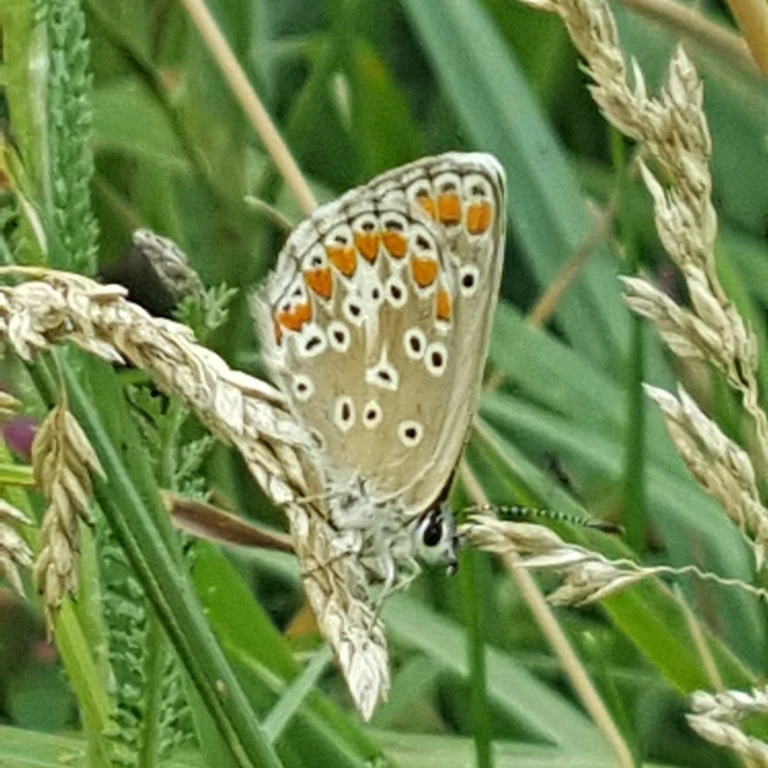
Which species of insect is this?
Aricia agestis/artaxerxes
